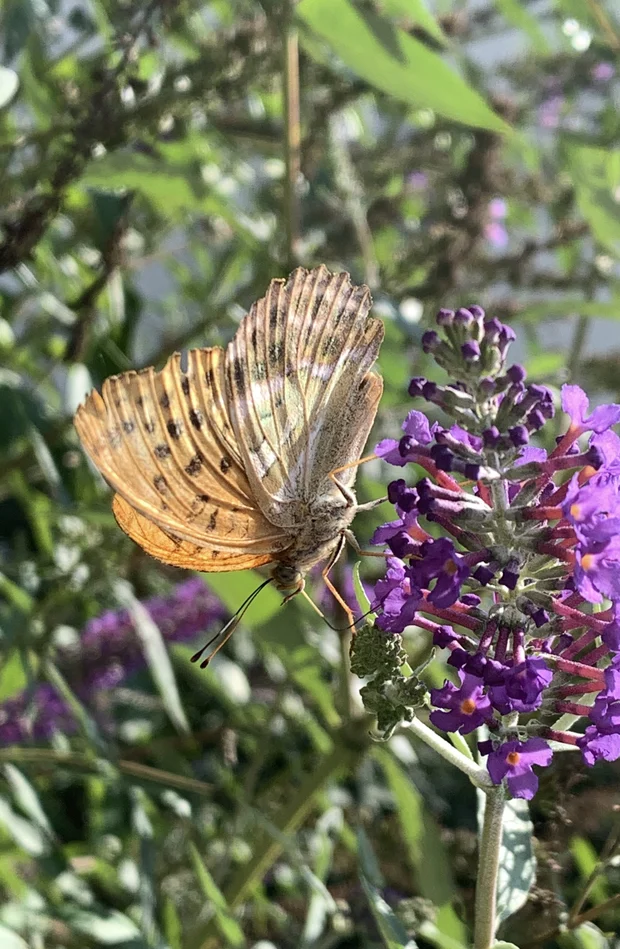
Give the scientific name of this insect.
Argynnis paphia
